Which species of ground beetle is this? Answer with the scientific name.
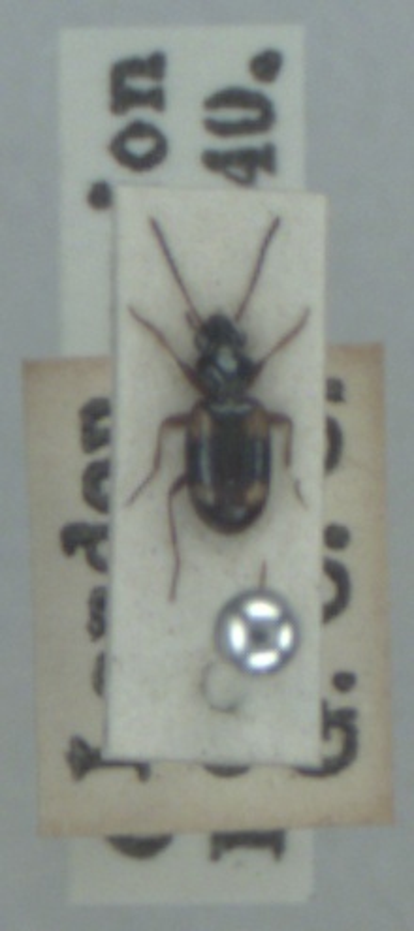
Bembidion quadrimaculatum
